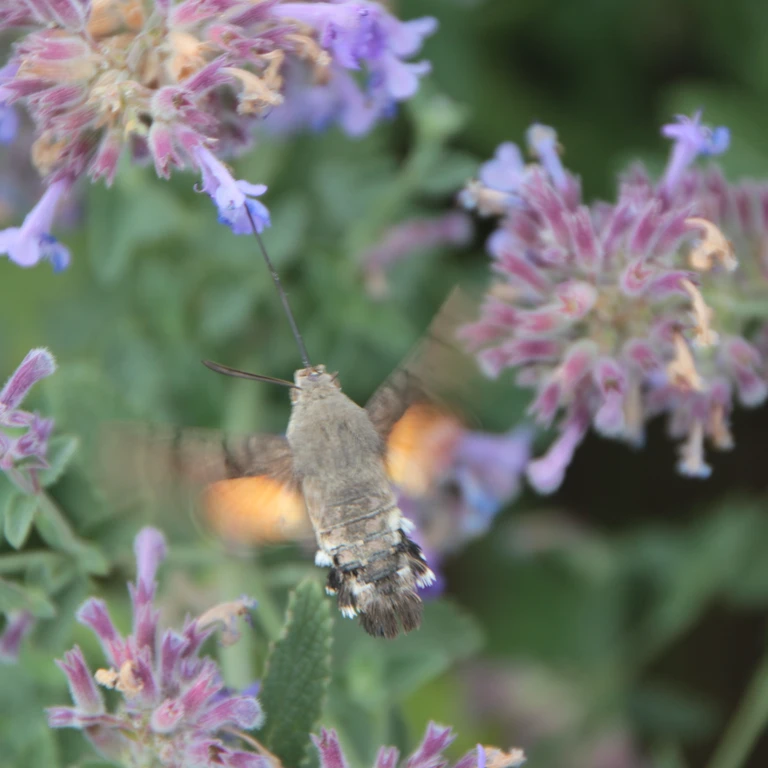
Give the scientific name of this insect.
Macroglossum stellatarum
